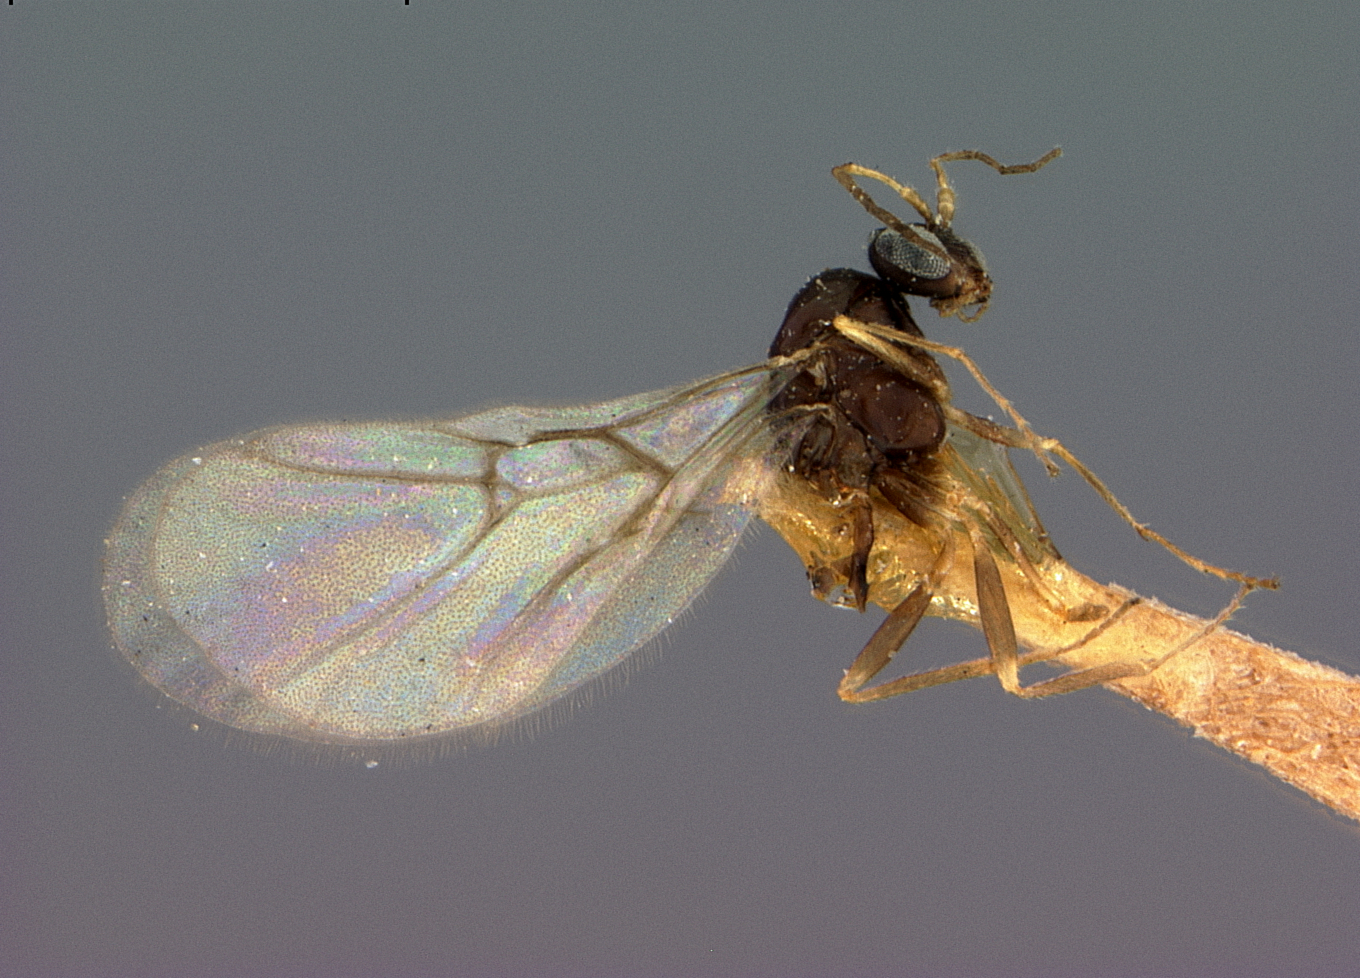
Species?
Neuroterus congregatus
